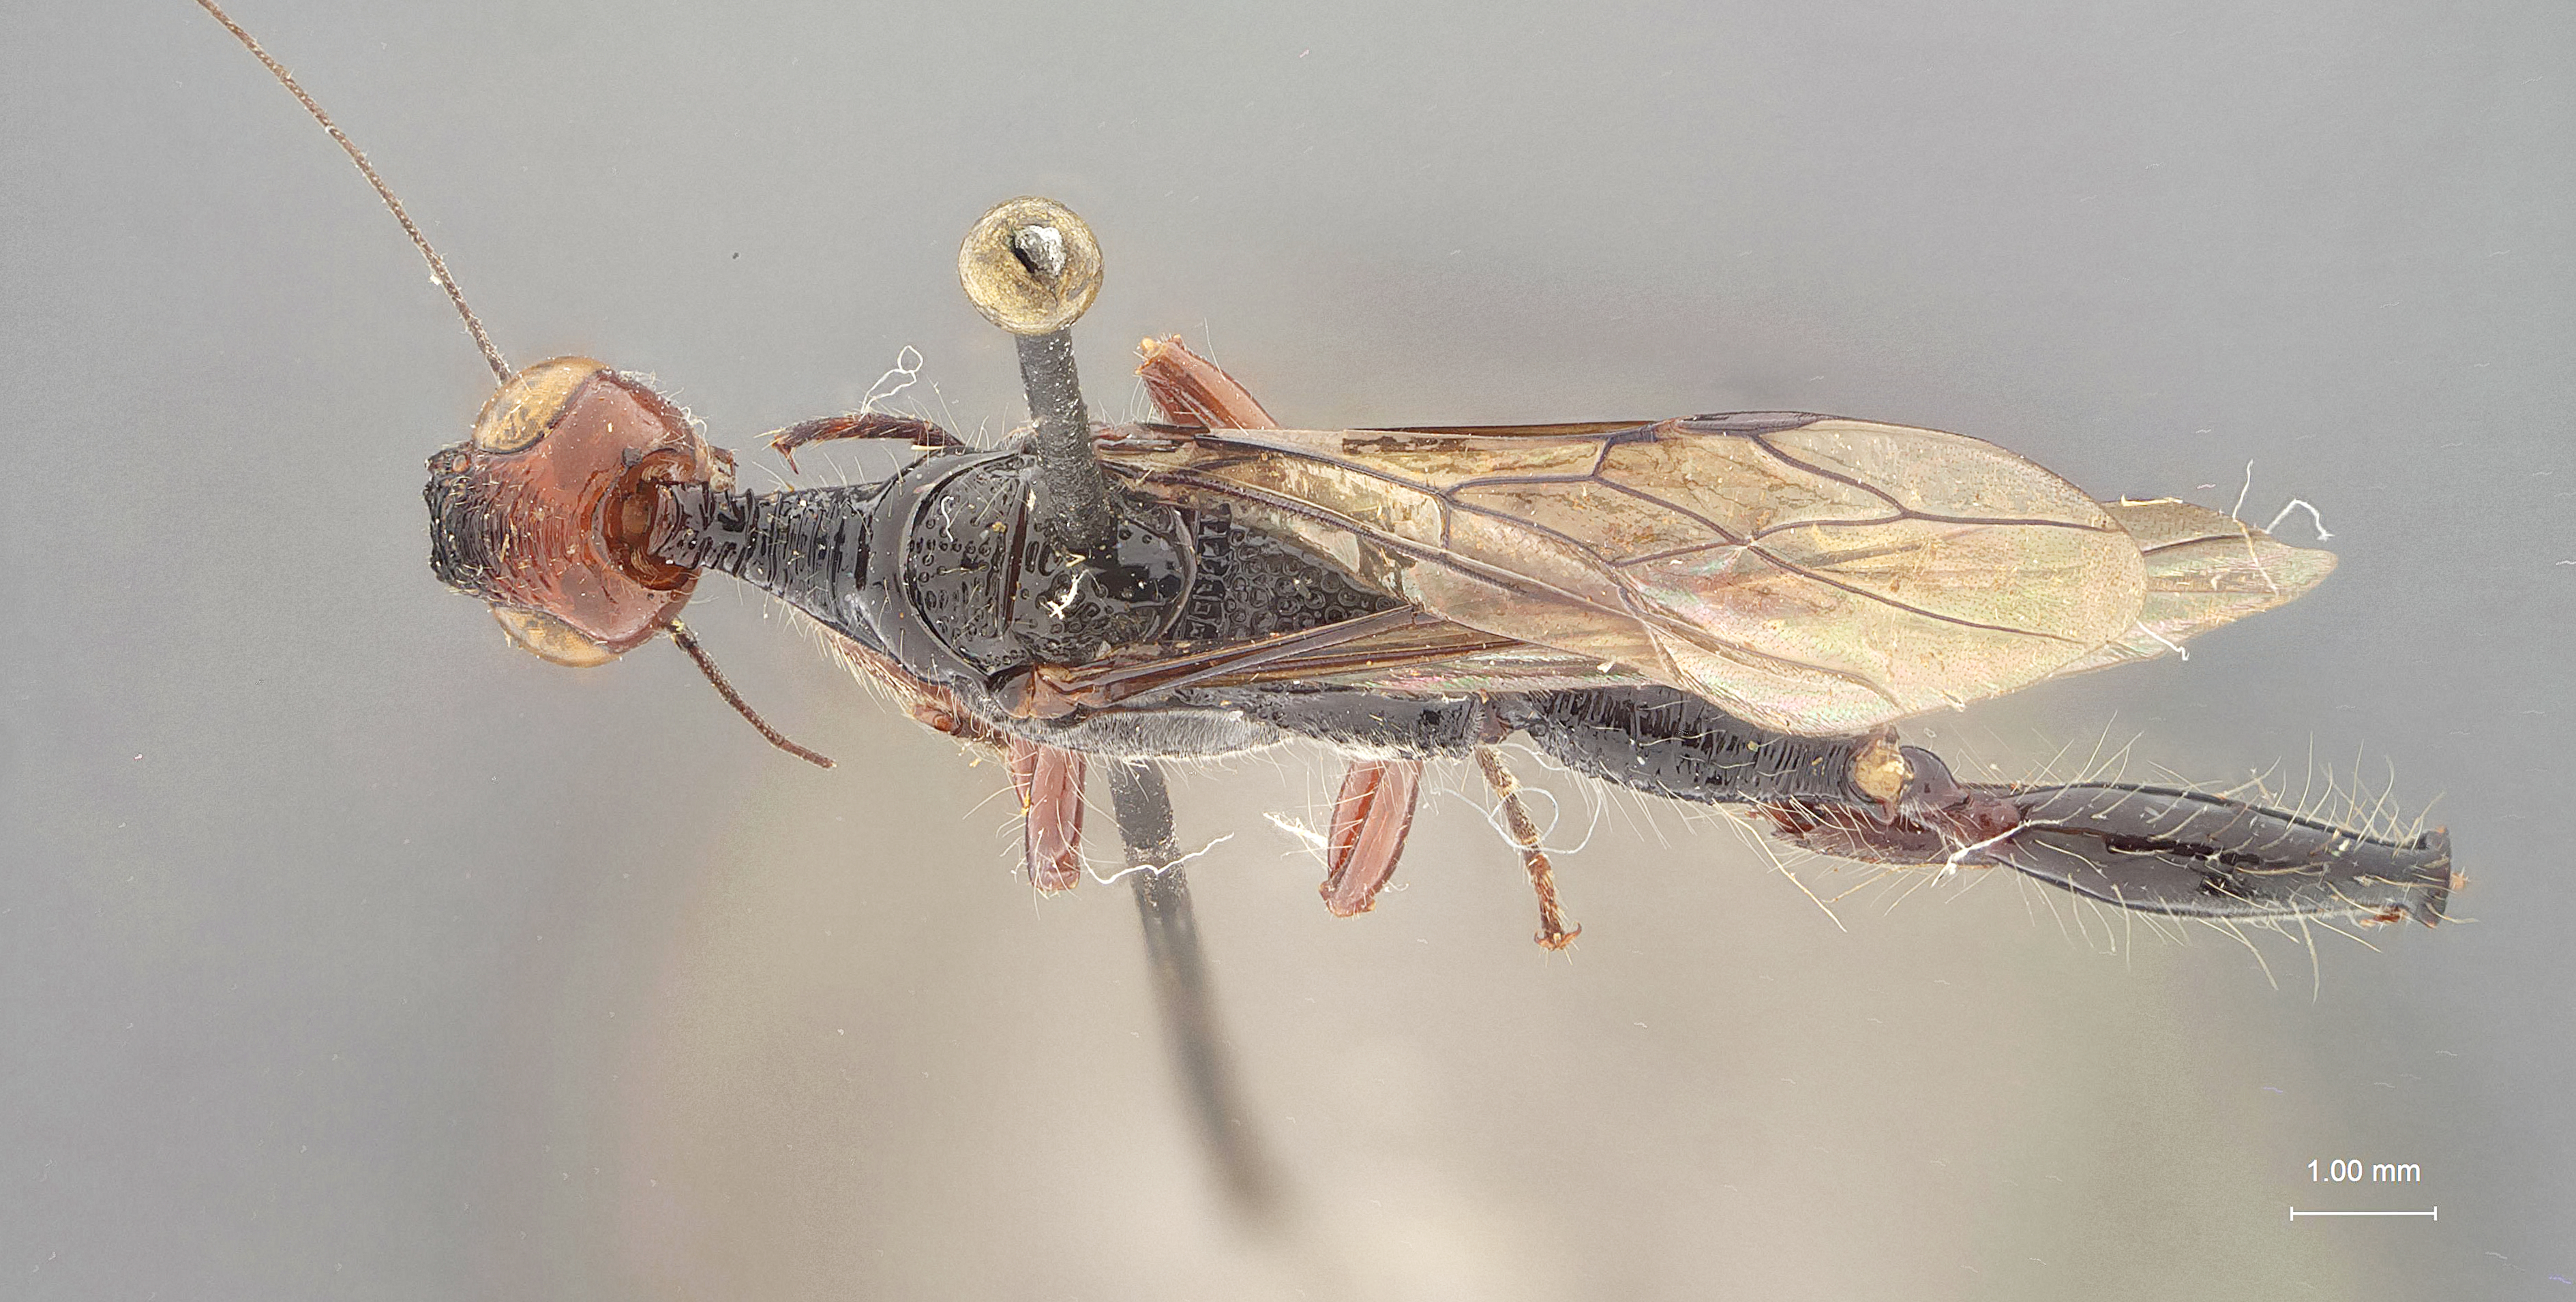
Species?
Stephanus punctatus
